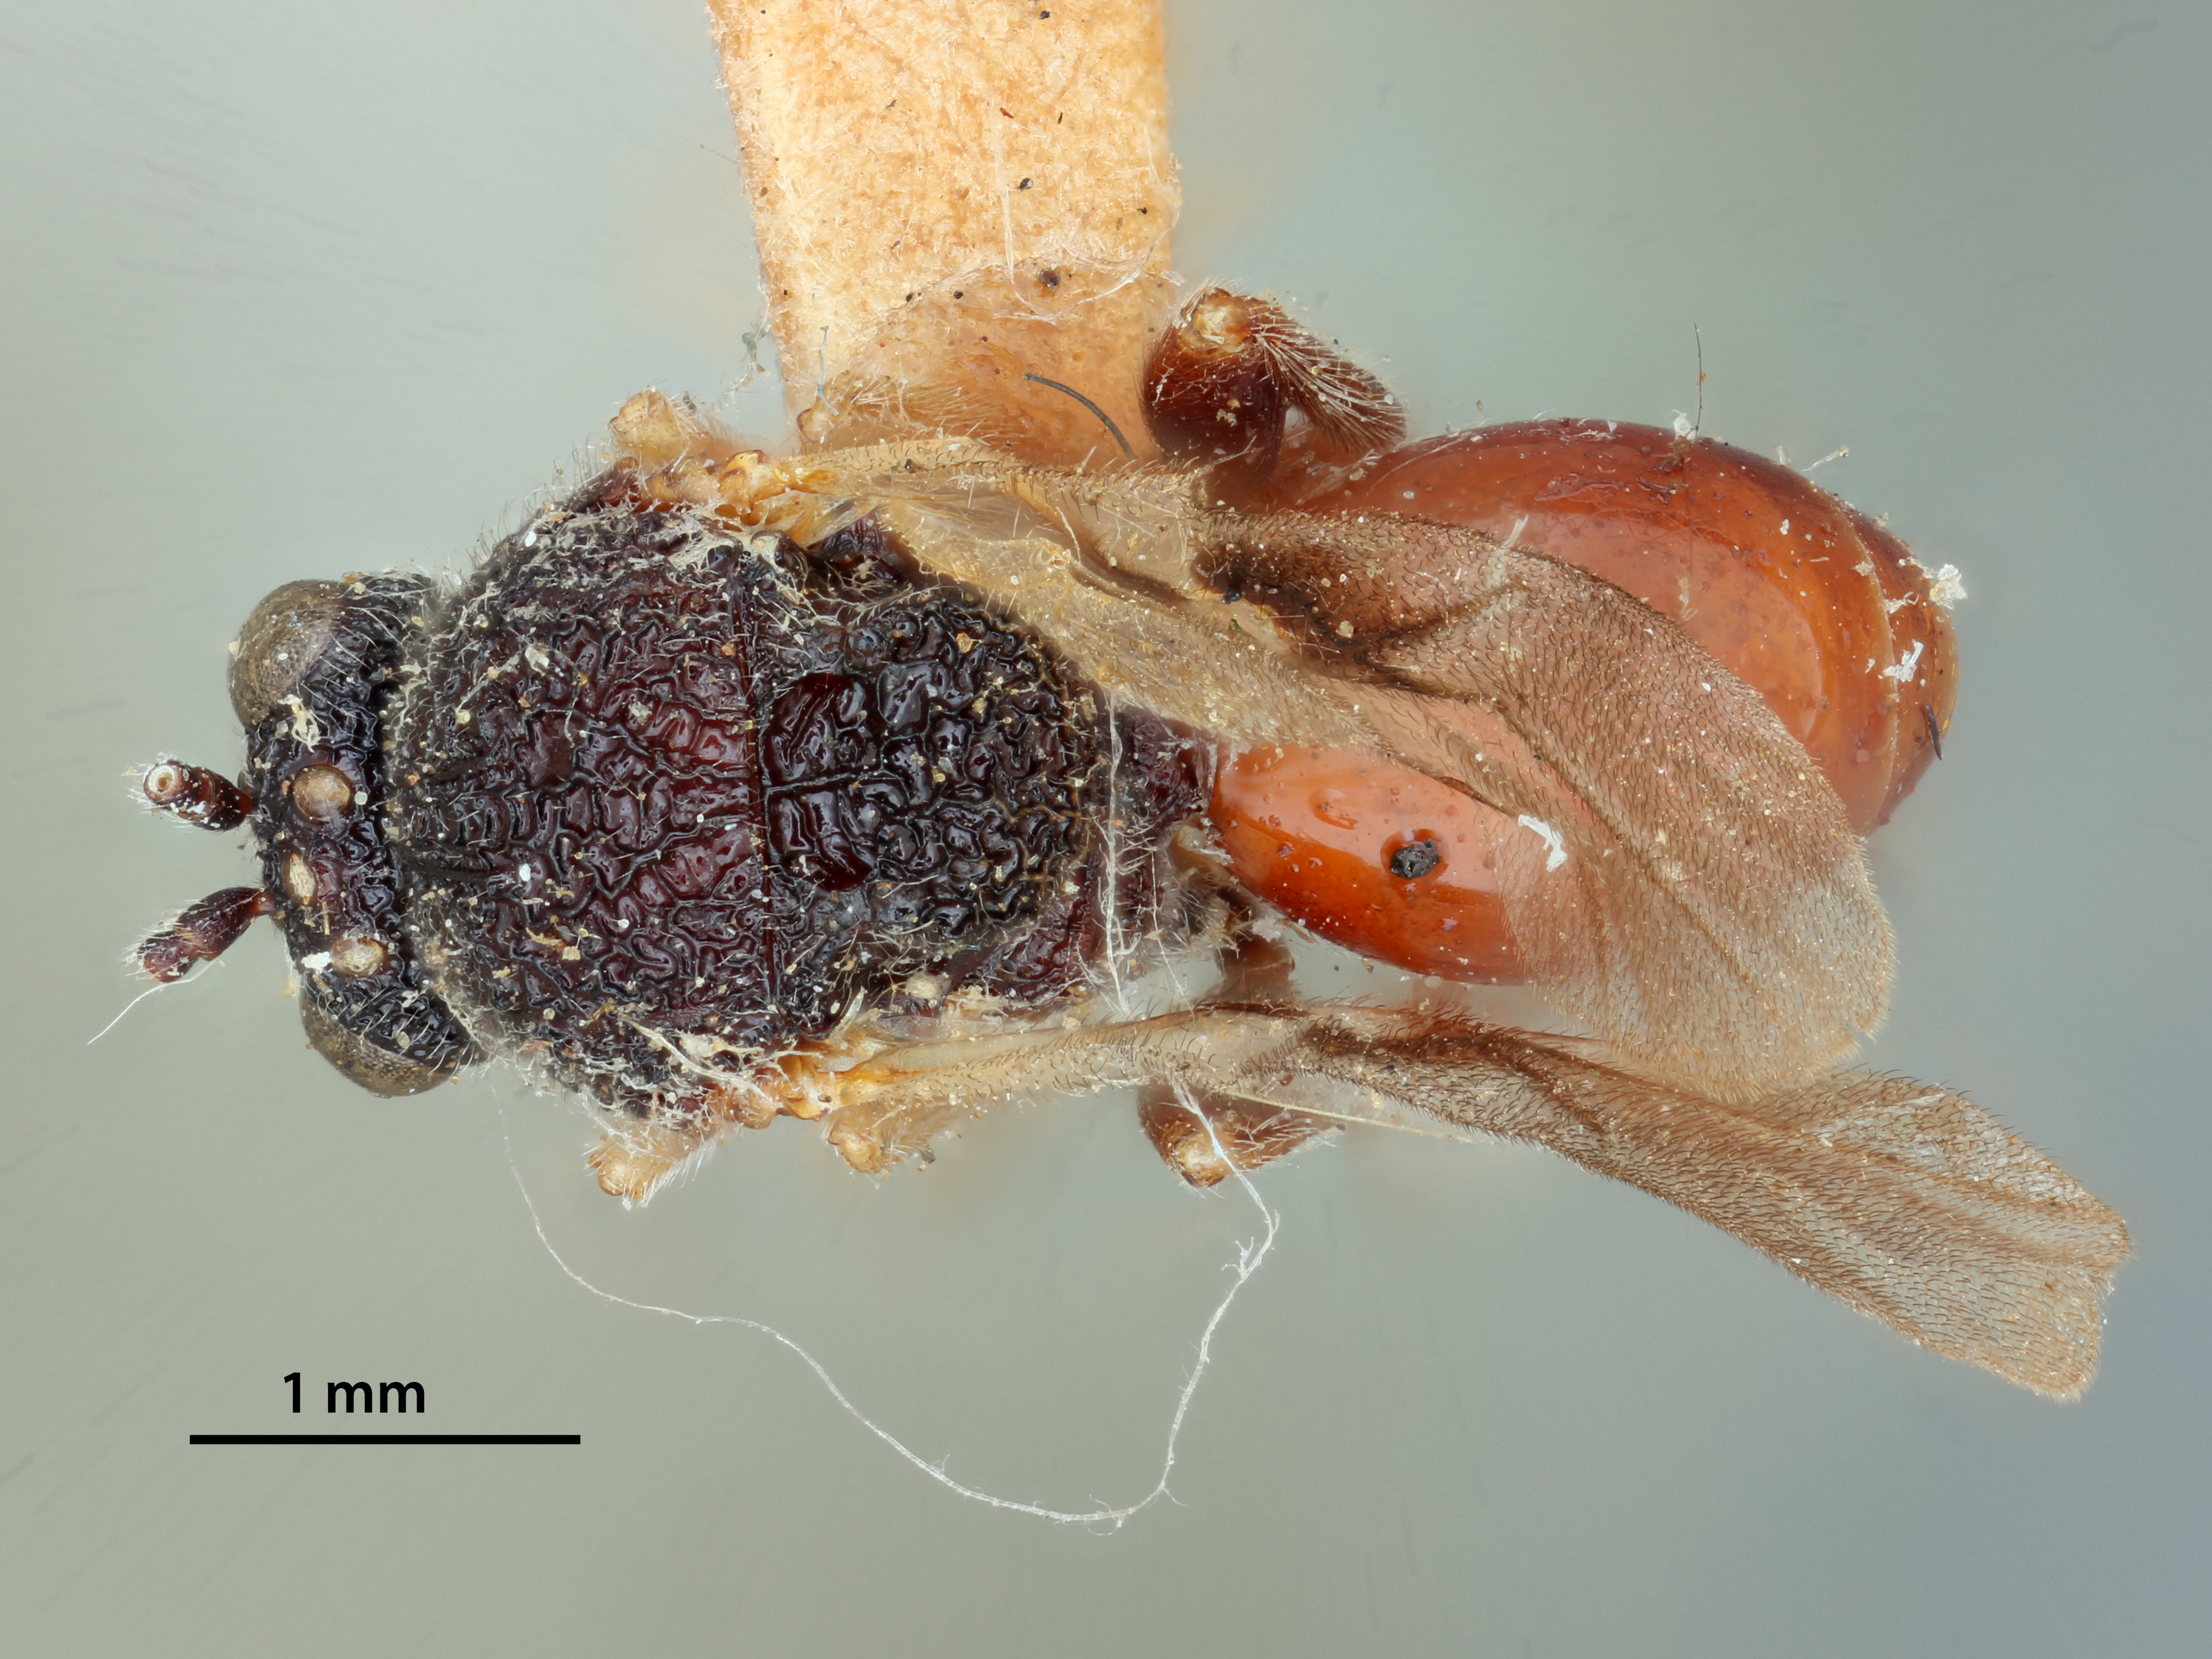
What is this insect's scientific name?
Amphibolips melanocera
